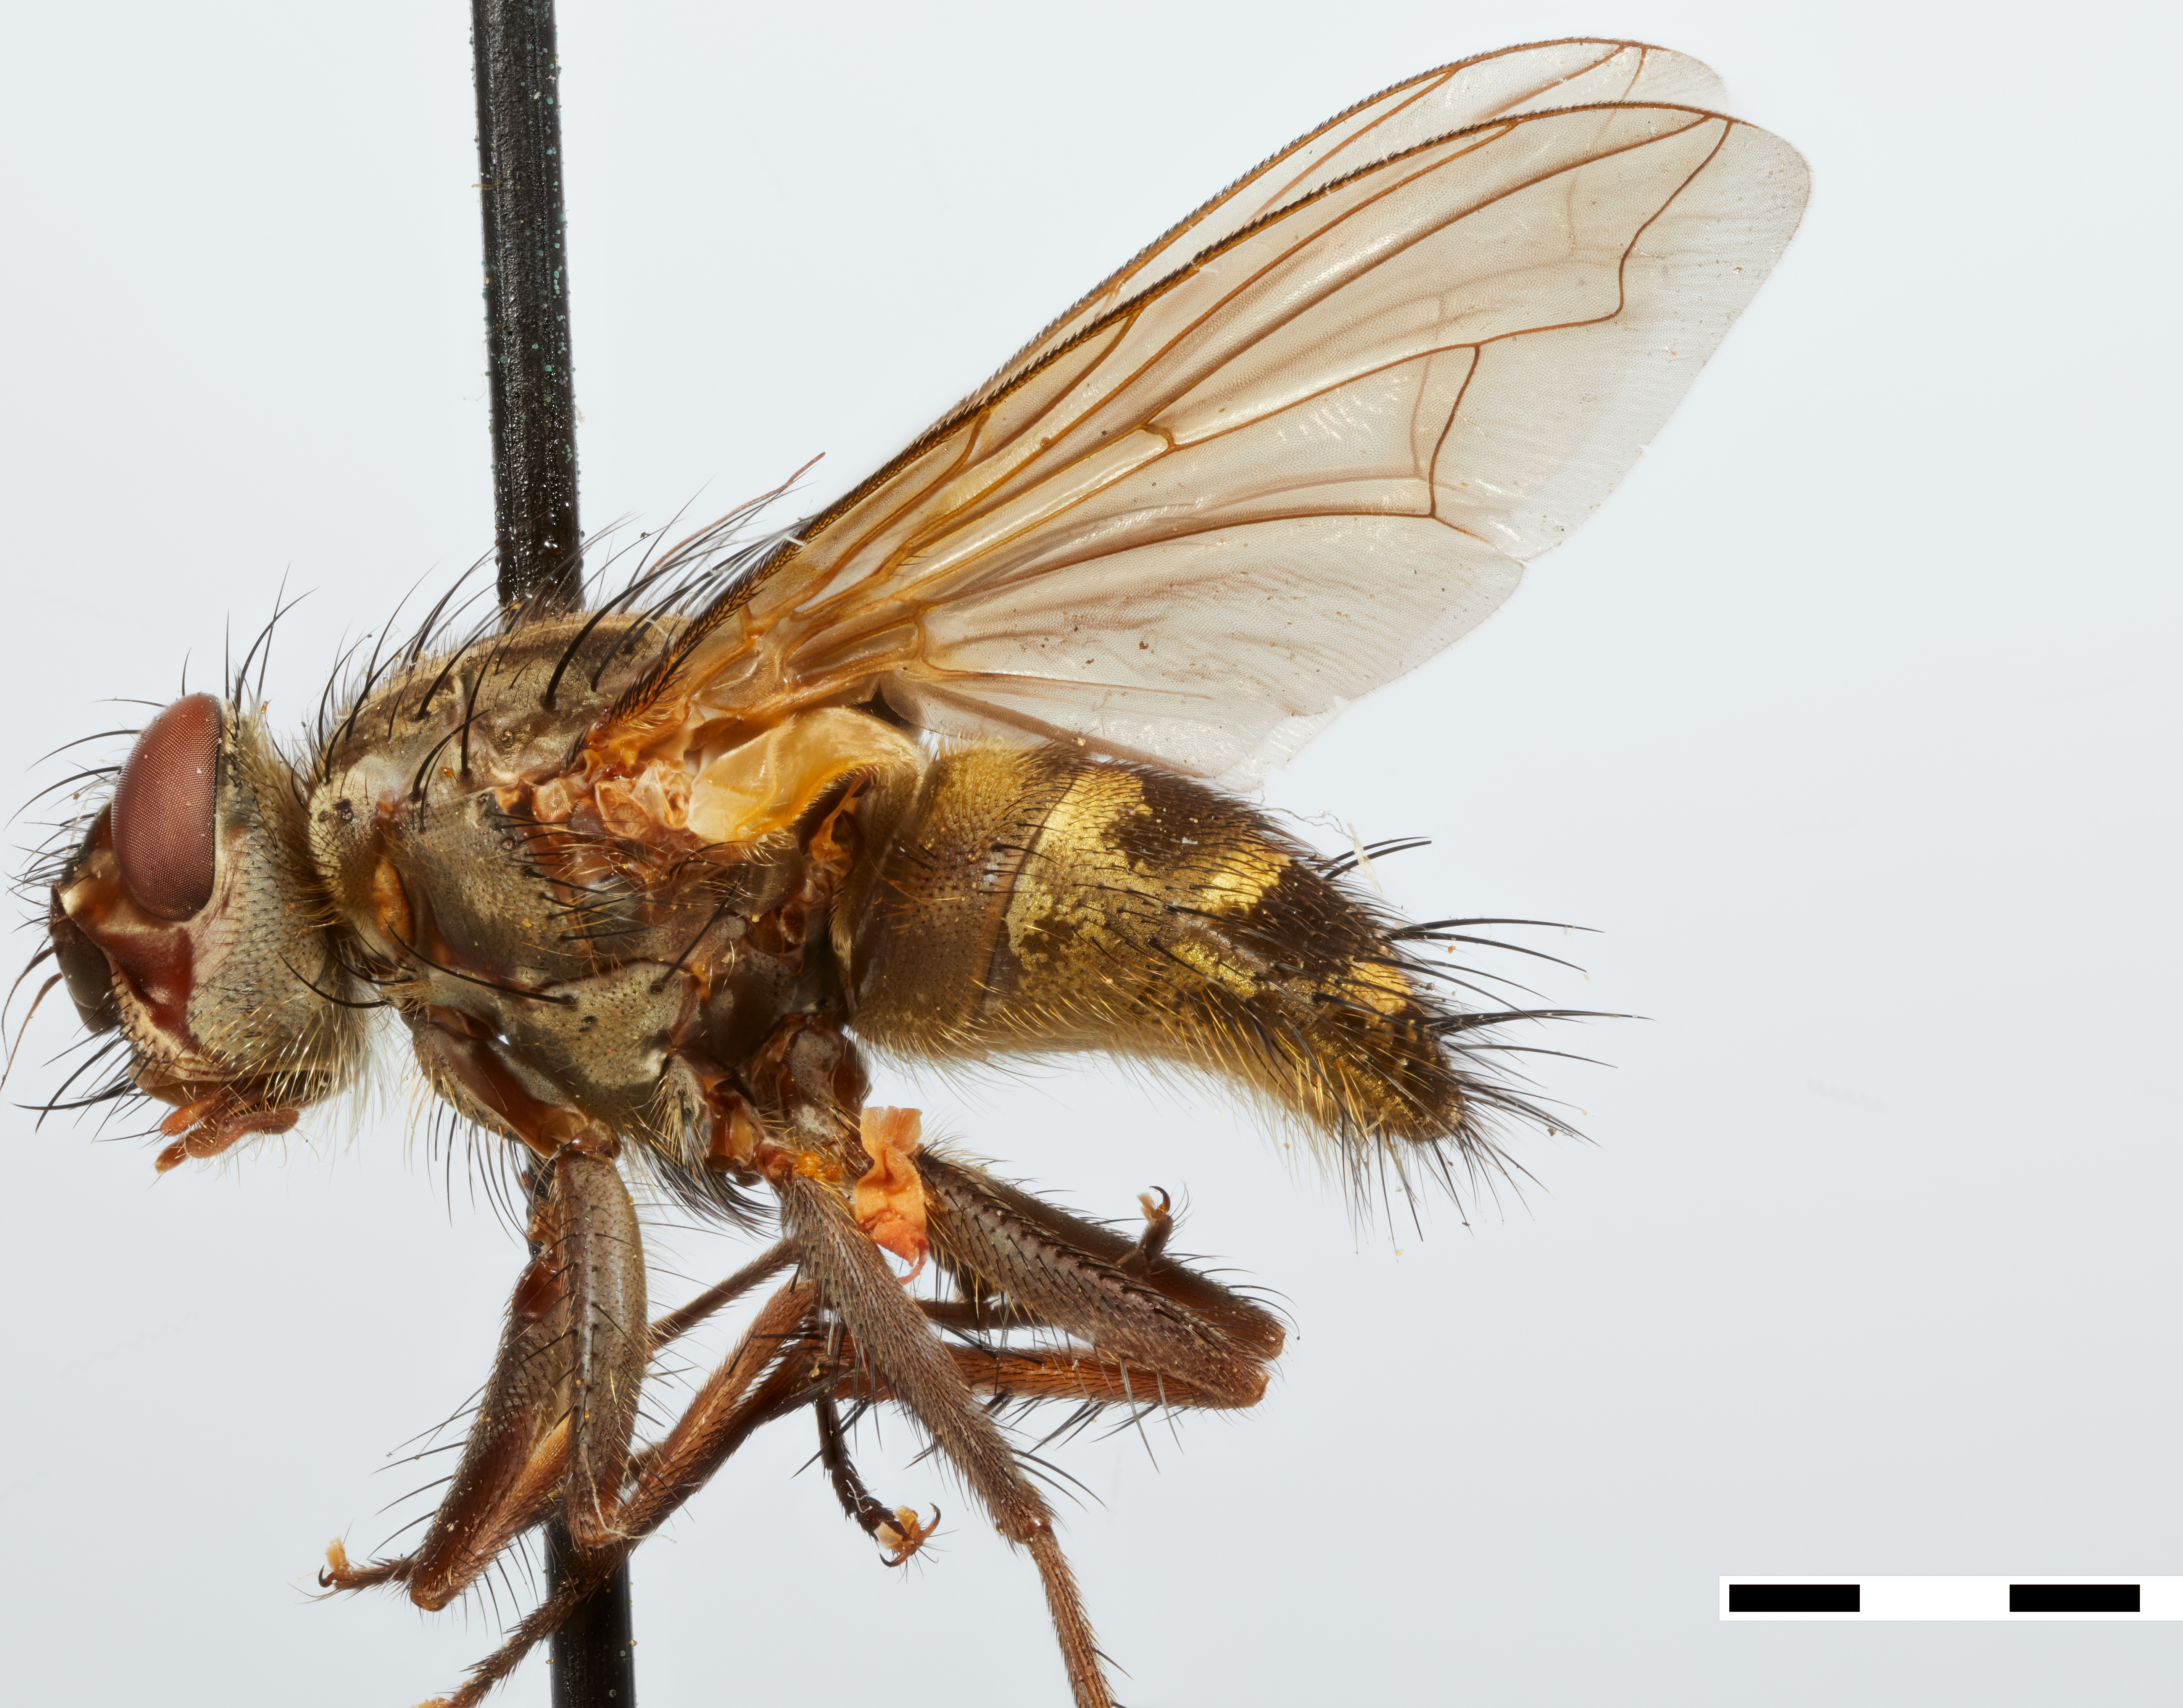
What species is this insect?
Notodytes aurea
